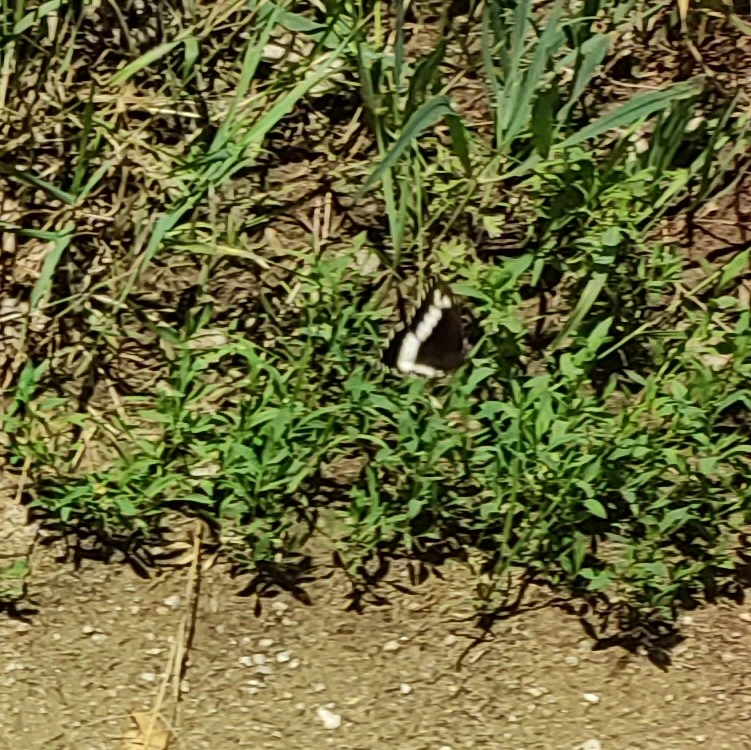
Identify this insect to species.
Brintesia circe
